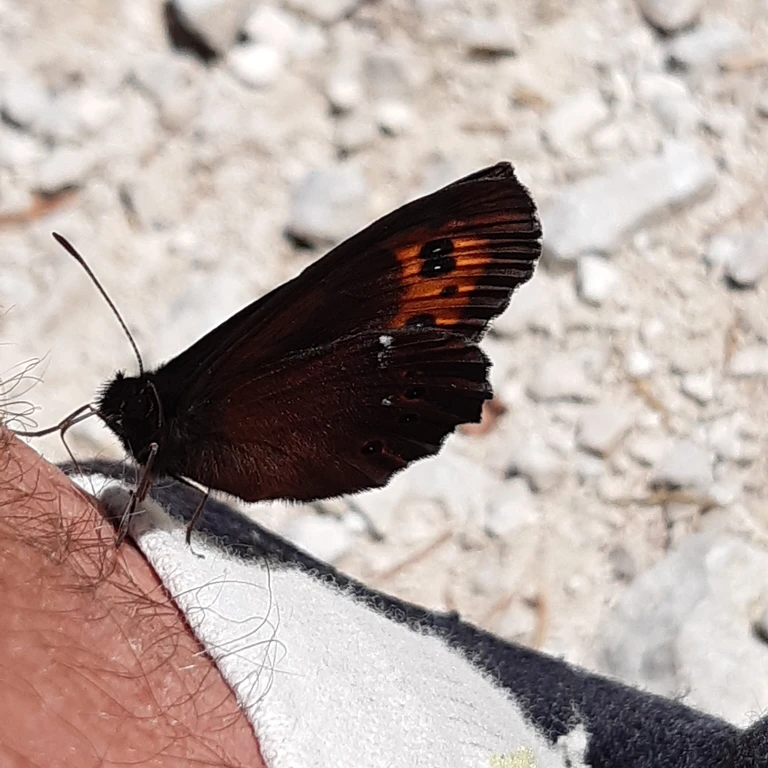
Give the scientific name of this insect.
Erebia ligea
